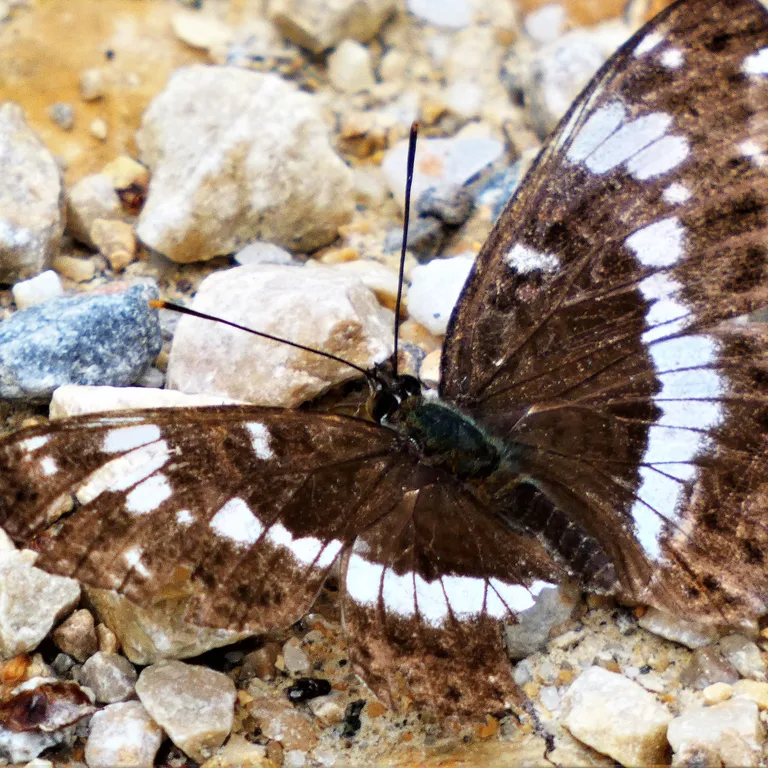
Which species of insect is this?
Limenitis camilla (also Ladoga camilla)
